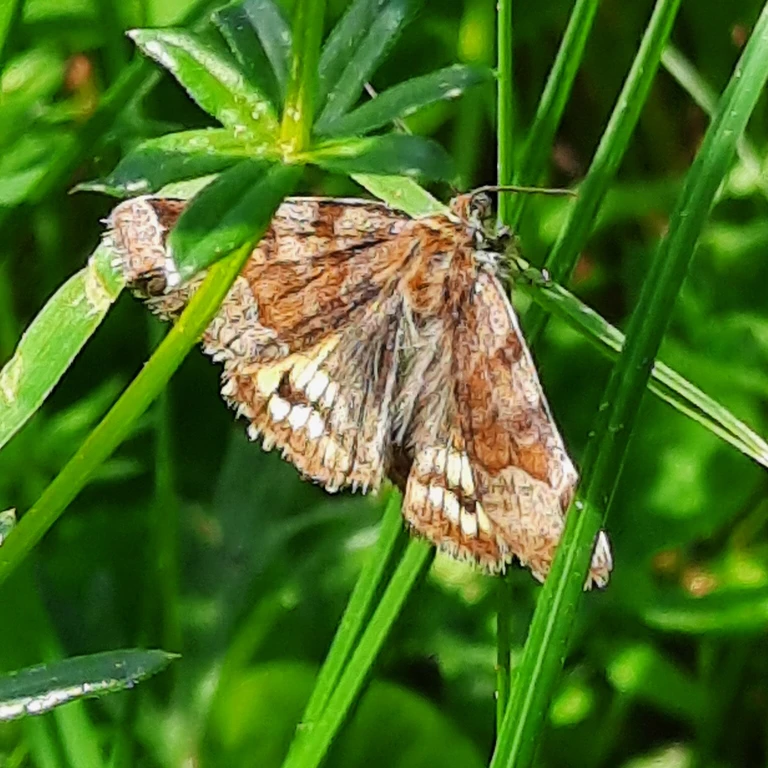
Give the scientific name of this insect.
Euclidia glyphica
